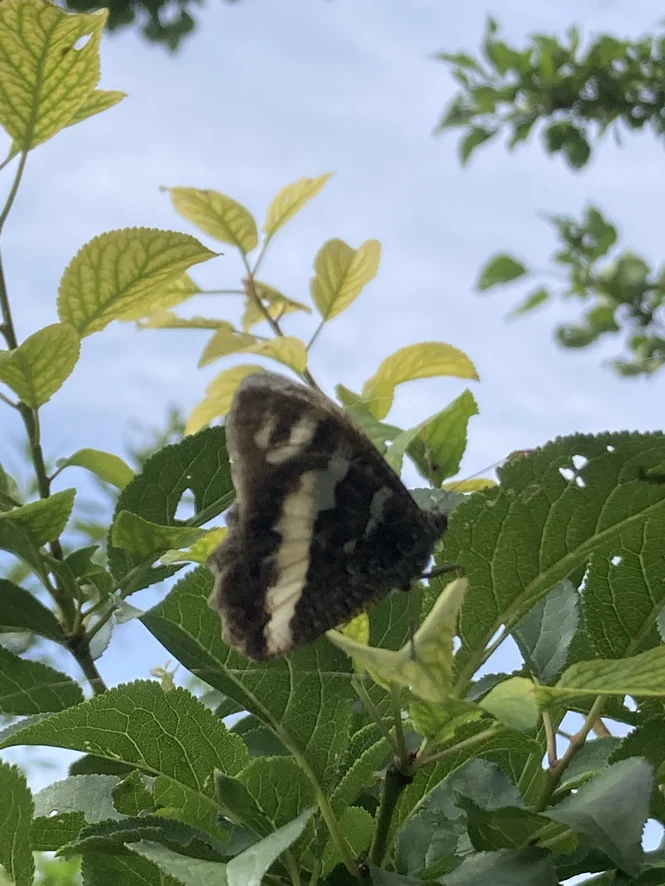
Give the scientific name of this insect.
Brintesia circe
